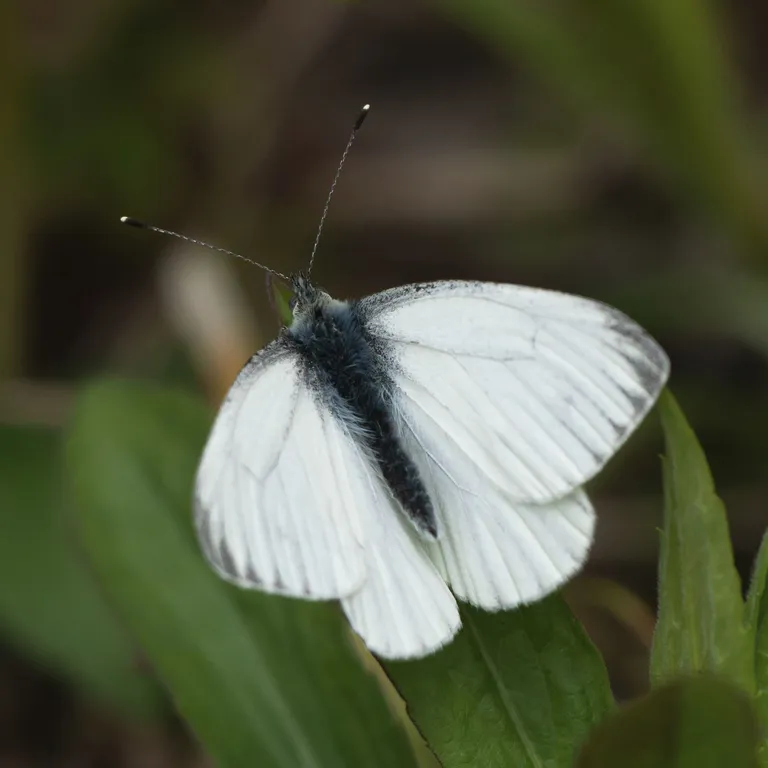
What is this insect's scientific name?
Pieris napi
